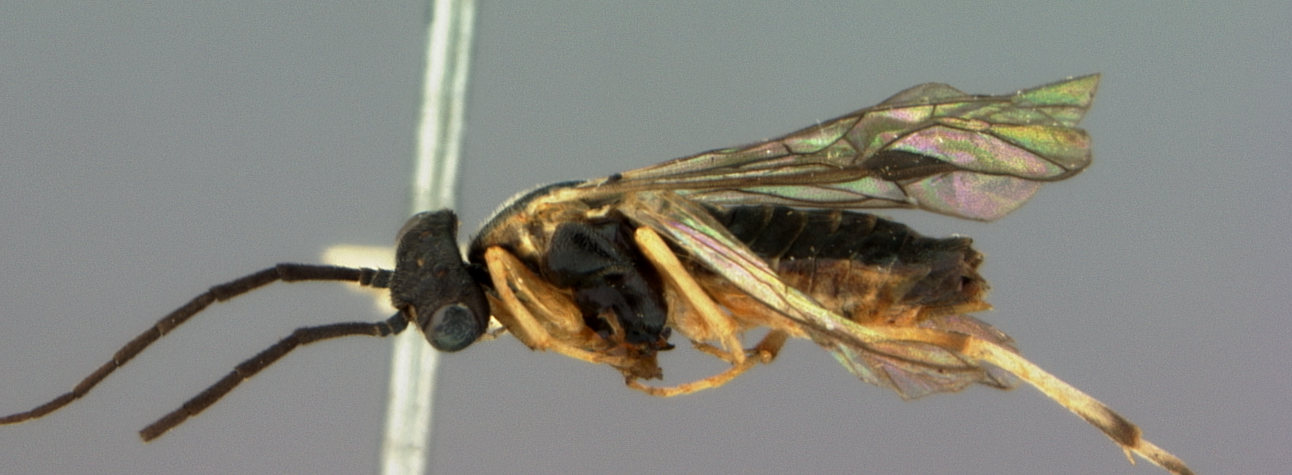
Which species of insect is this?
Pristiphora pallicoxa
